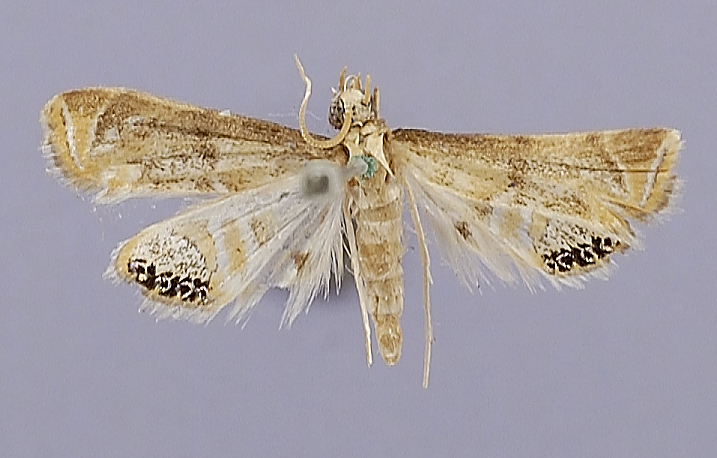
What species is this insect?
Argyractis lulesalis
